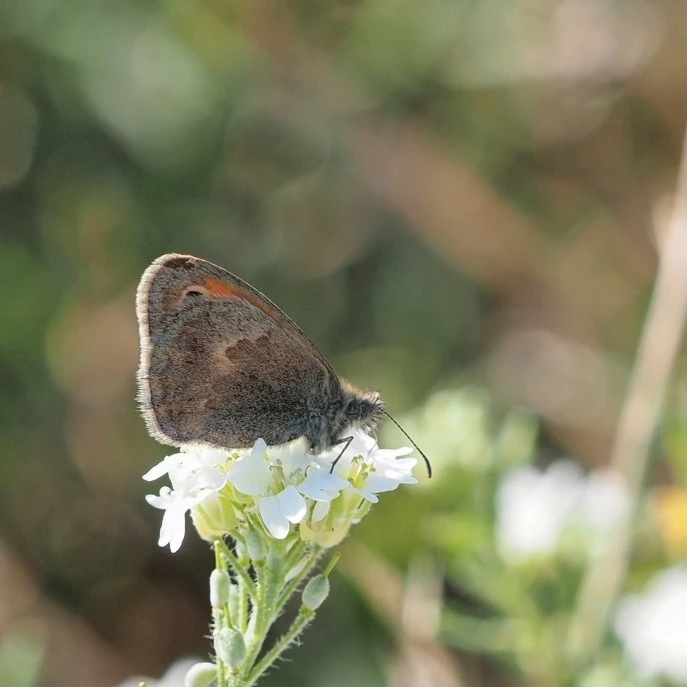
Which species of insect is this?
Coenonympha pamphilus
